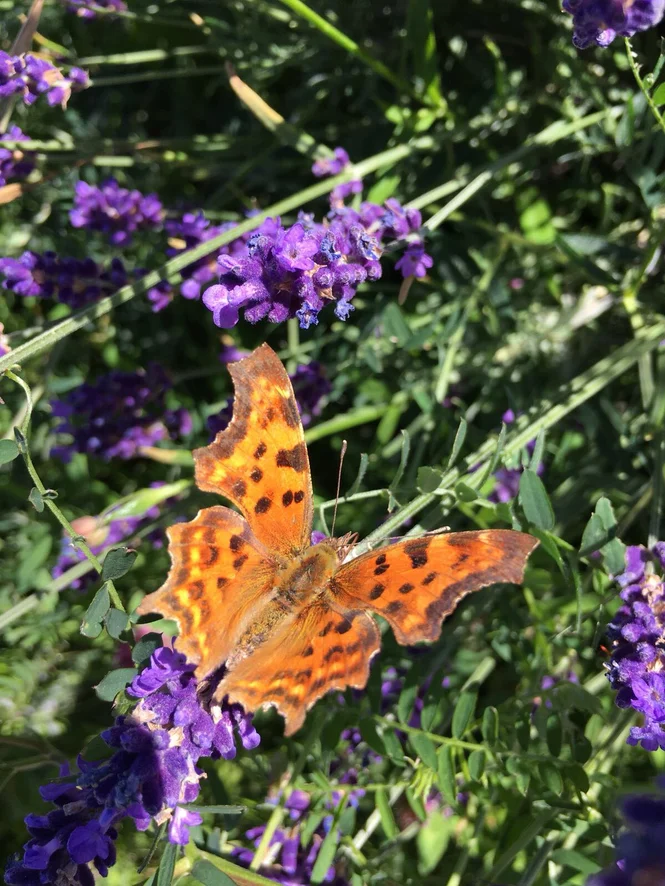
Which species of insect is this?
Polygonia c-album
